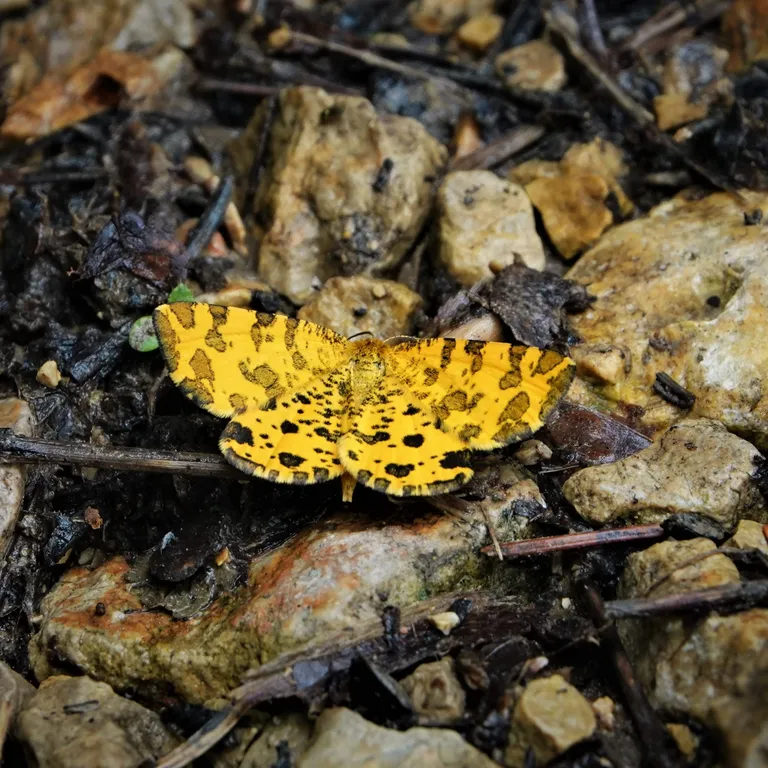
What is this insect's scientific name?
Pseudopanthera macularia
